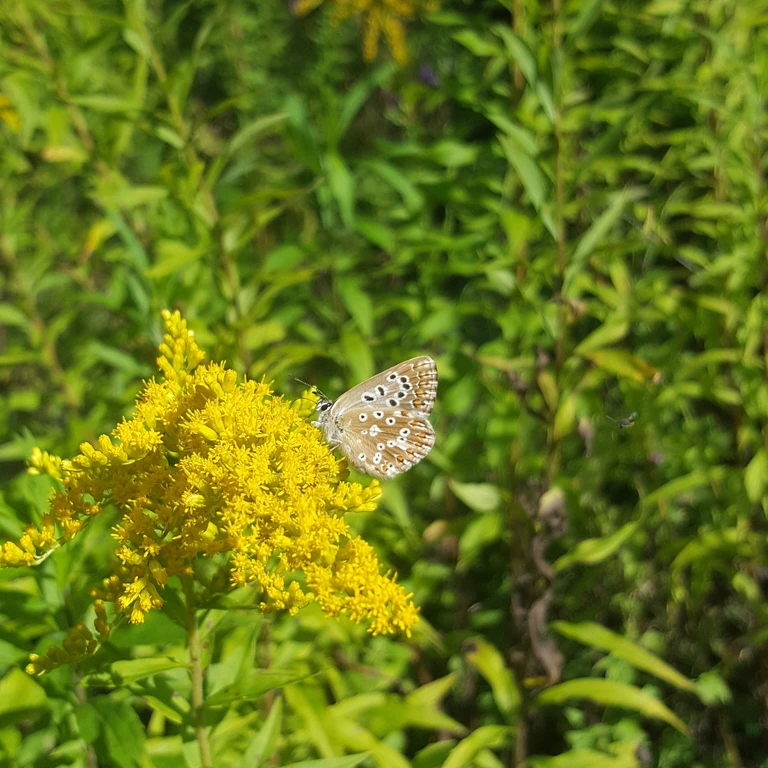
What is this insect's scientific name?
Lysandra coridon
